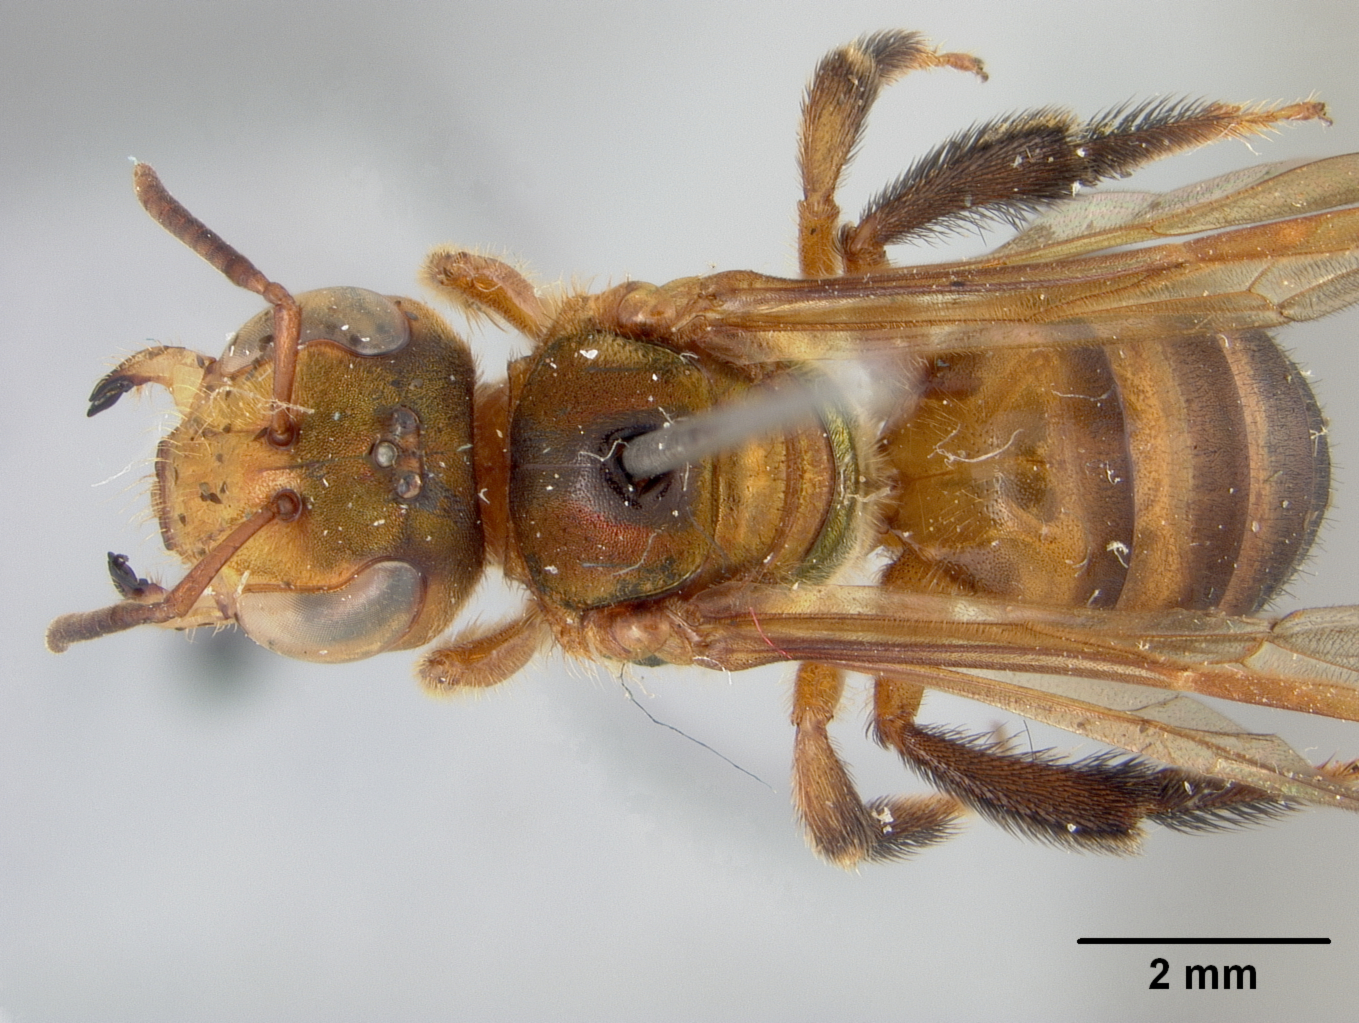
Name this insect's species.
Xenochlora chalkeos
